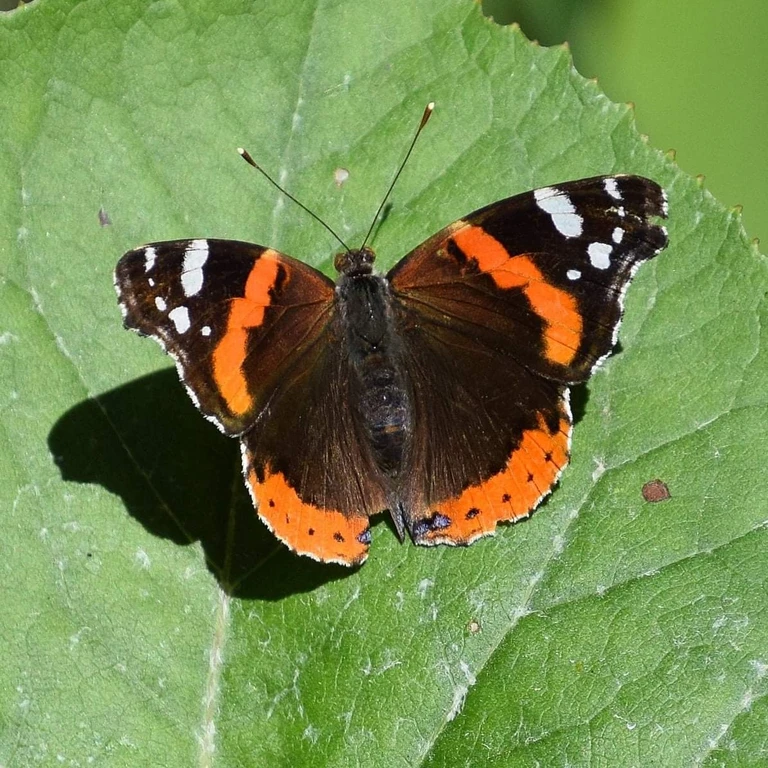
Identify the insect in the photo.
Vanessa atalanta
